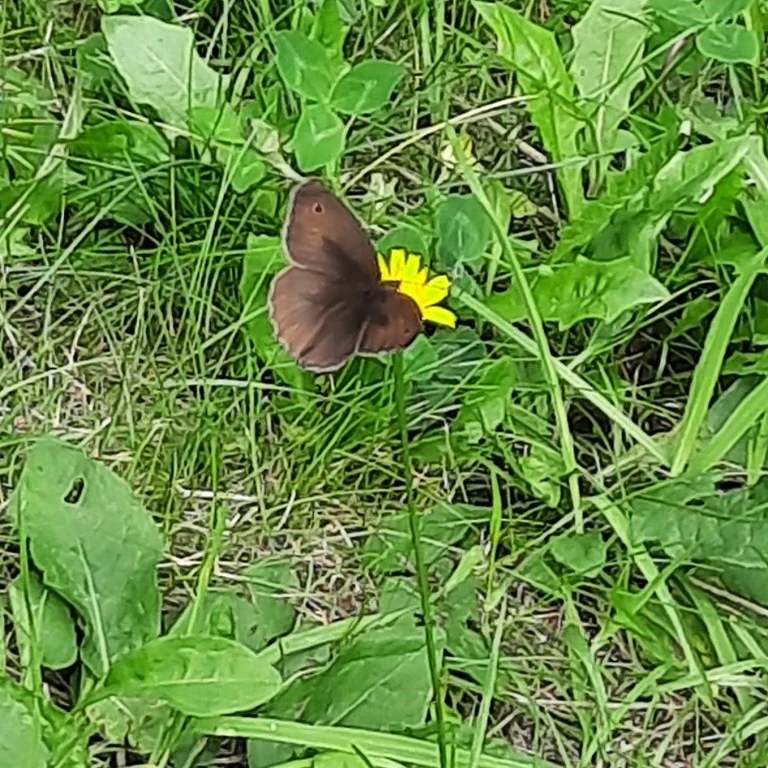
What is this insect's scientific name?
Maniola jurtina
